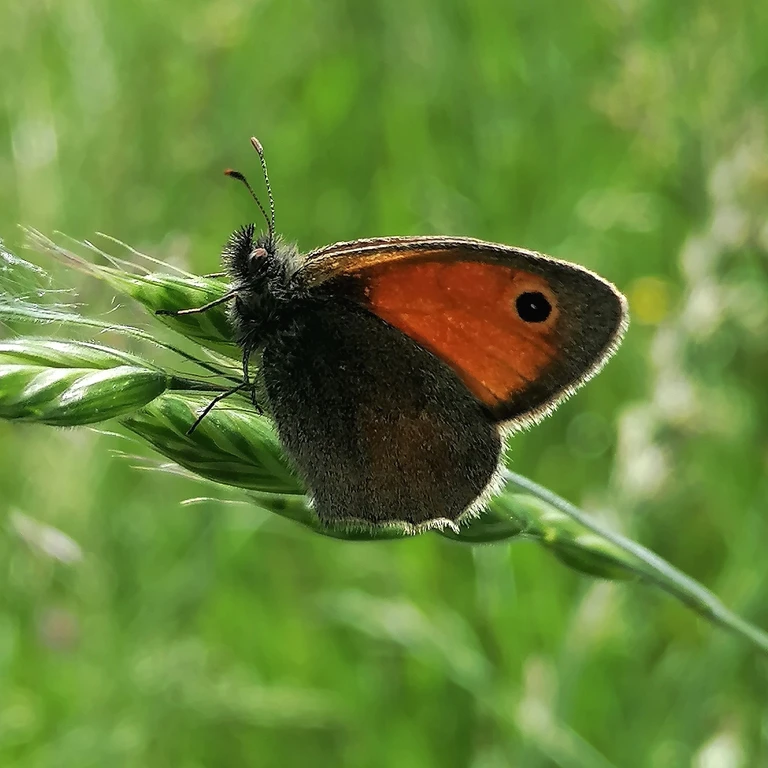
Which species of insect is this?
Coenonympha pamphilus
